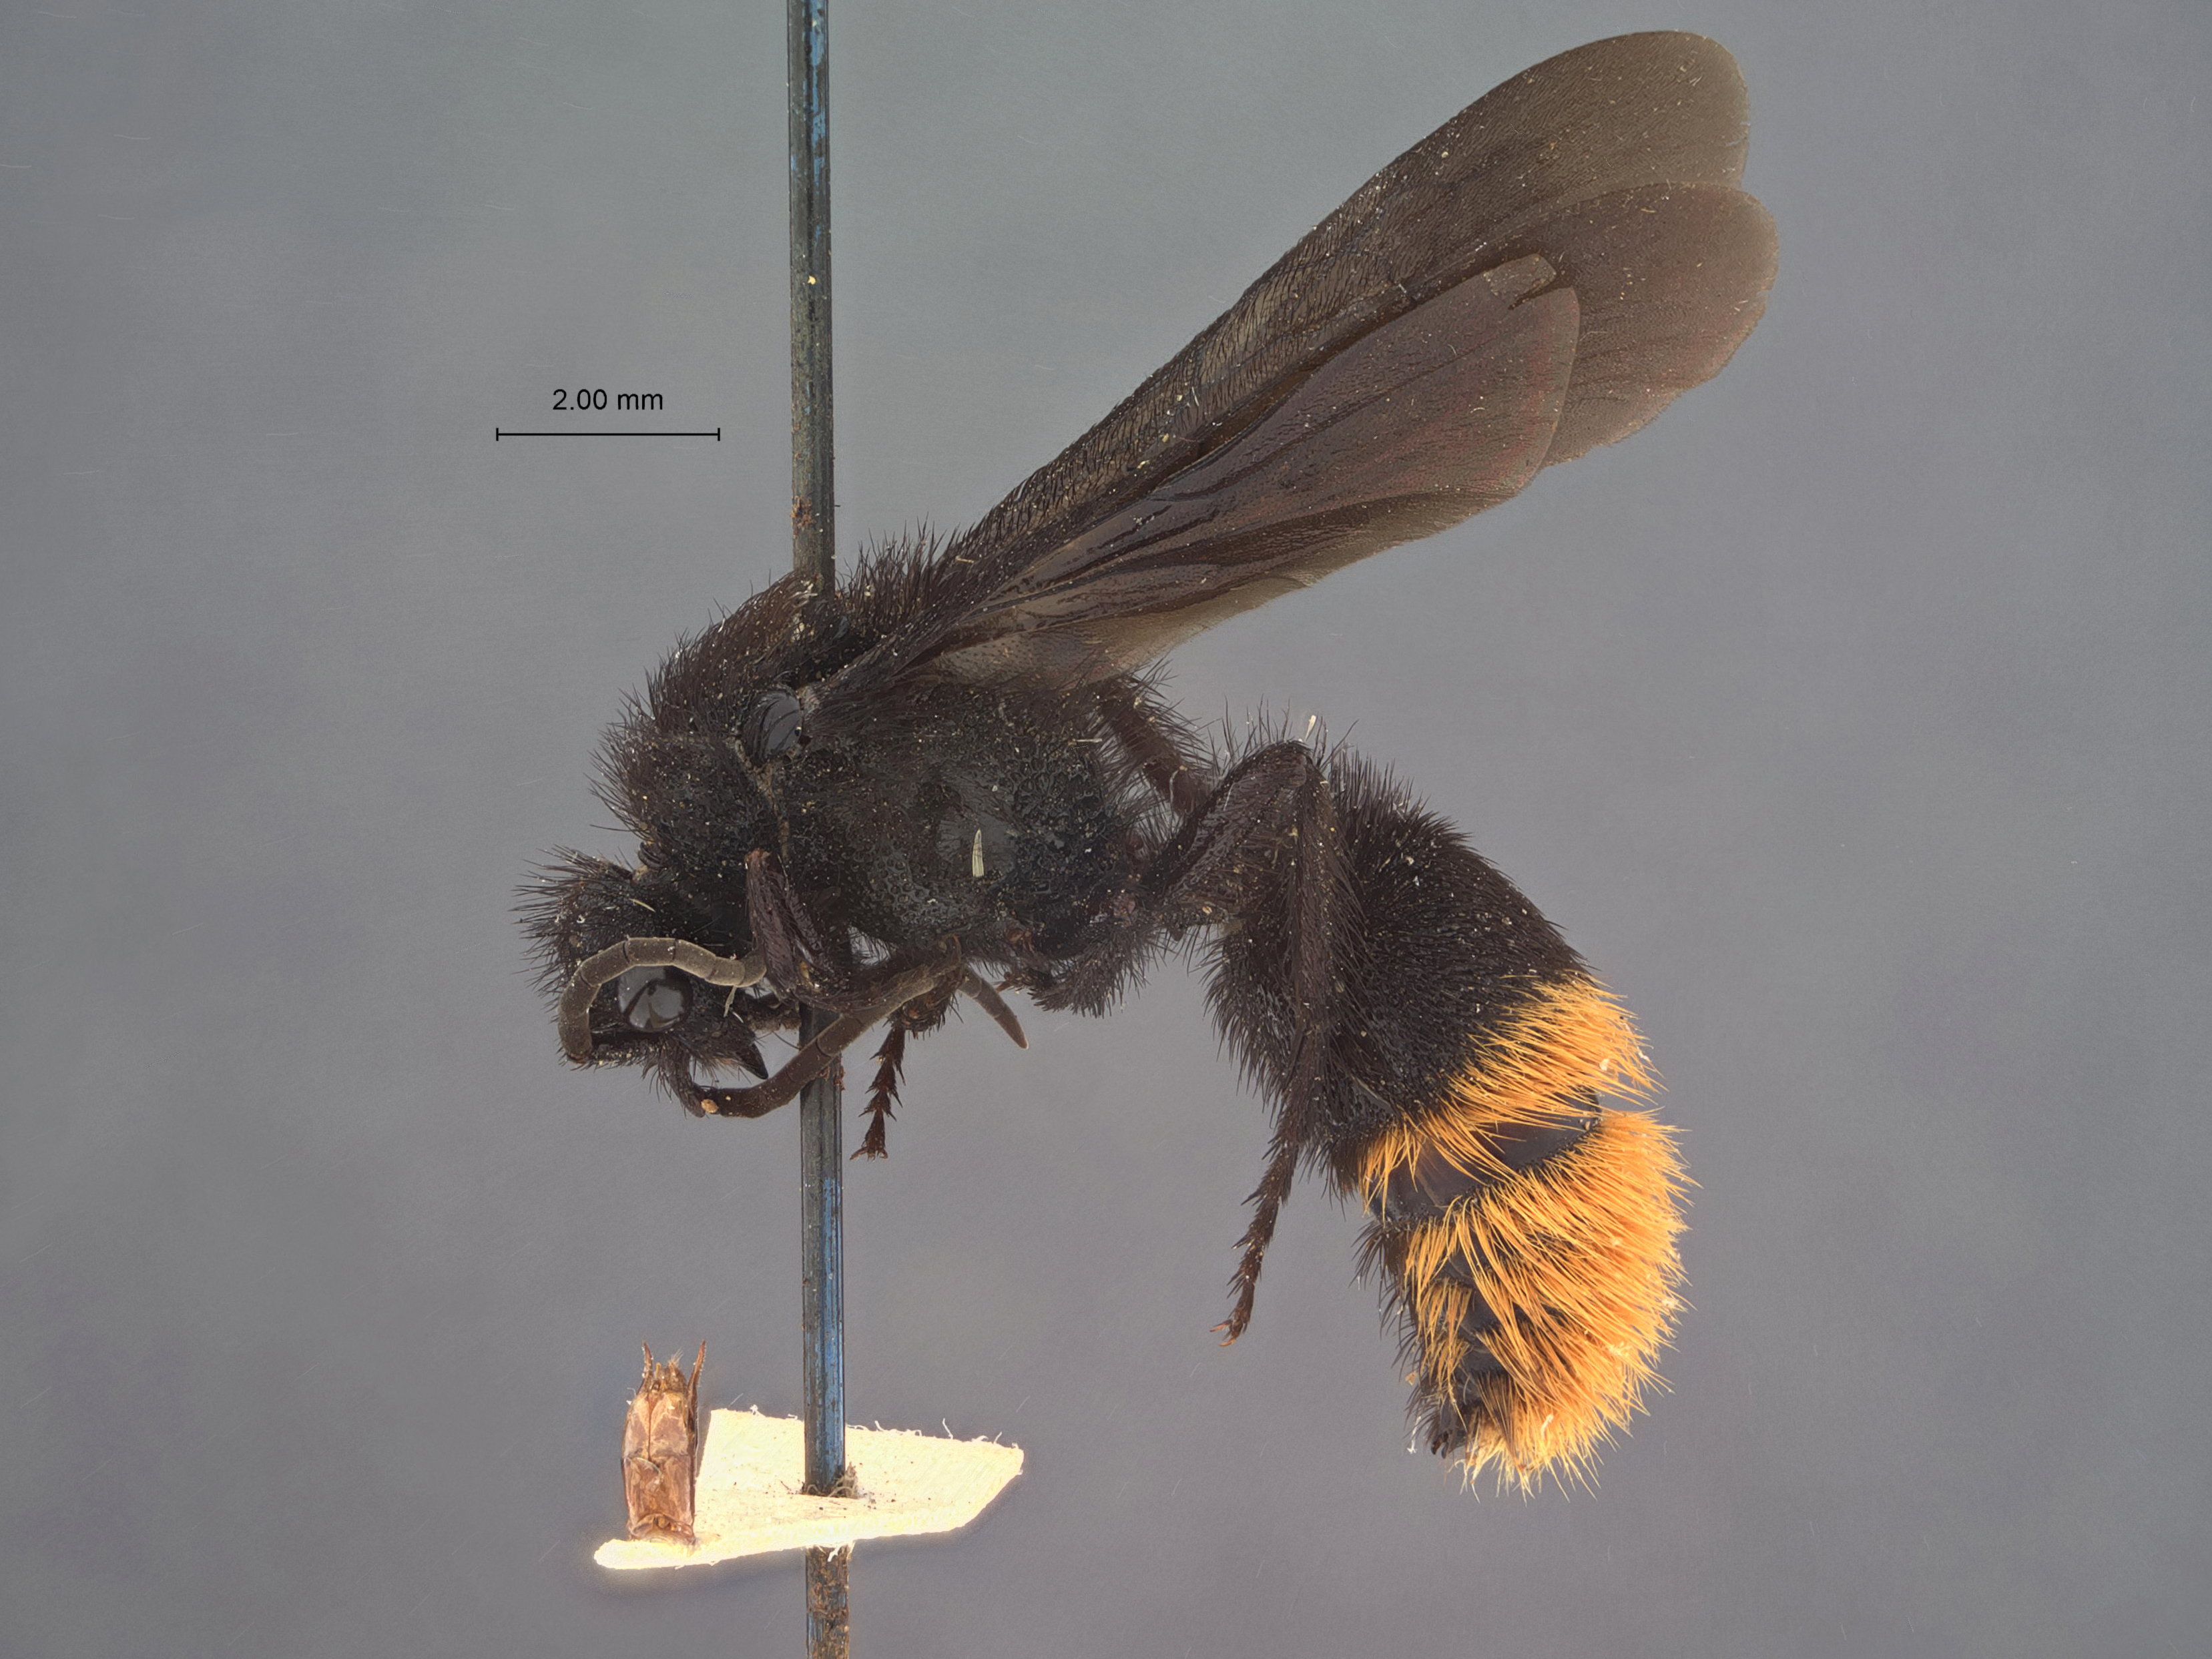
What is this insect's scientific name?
Dasymutilla chisos
